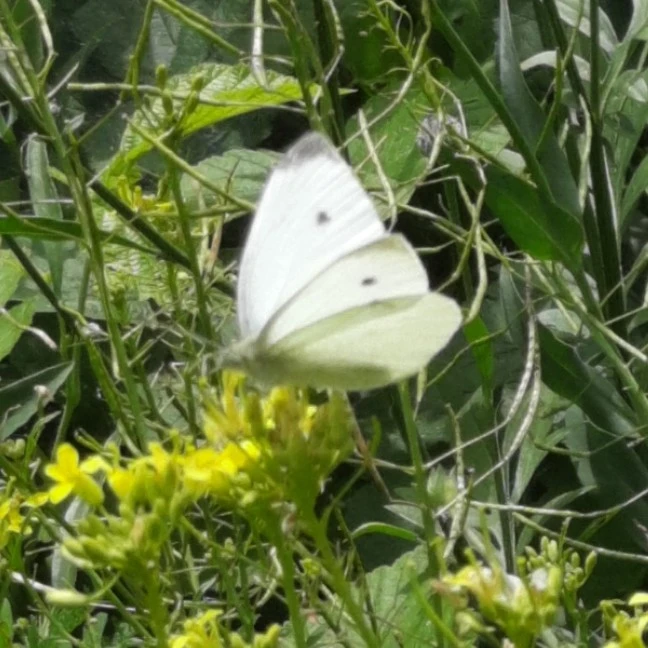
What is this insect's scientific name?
Pieris rapae
